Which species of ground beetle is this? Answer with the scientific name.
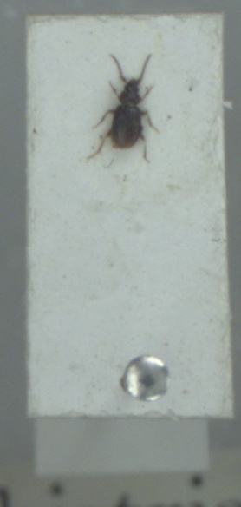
Tachys bistriatus
